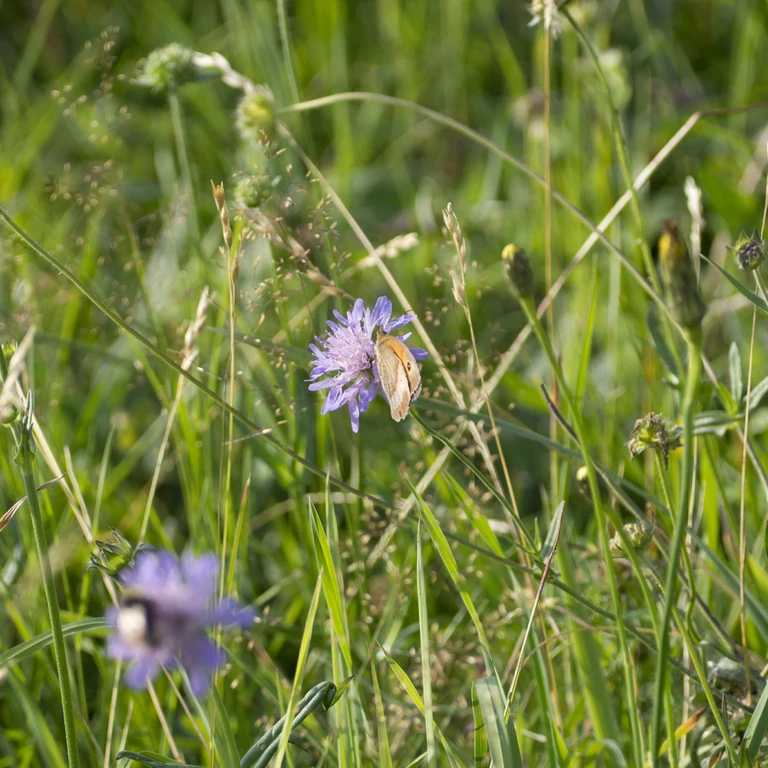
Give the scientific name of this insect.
Maniola jurtina
